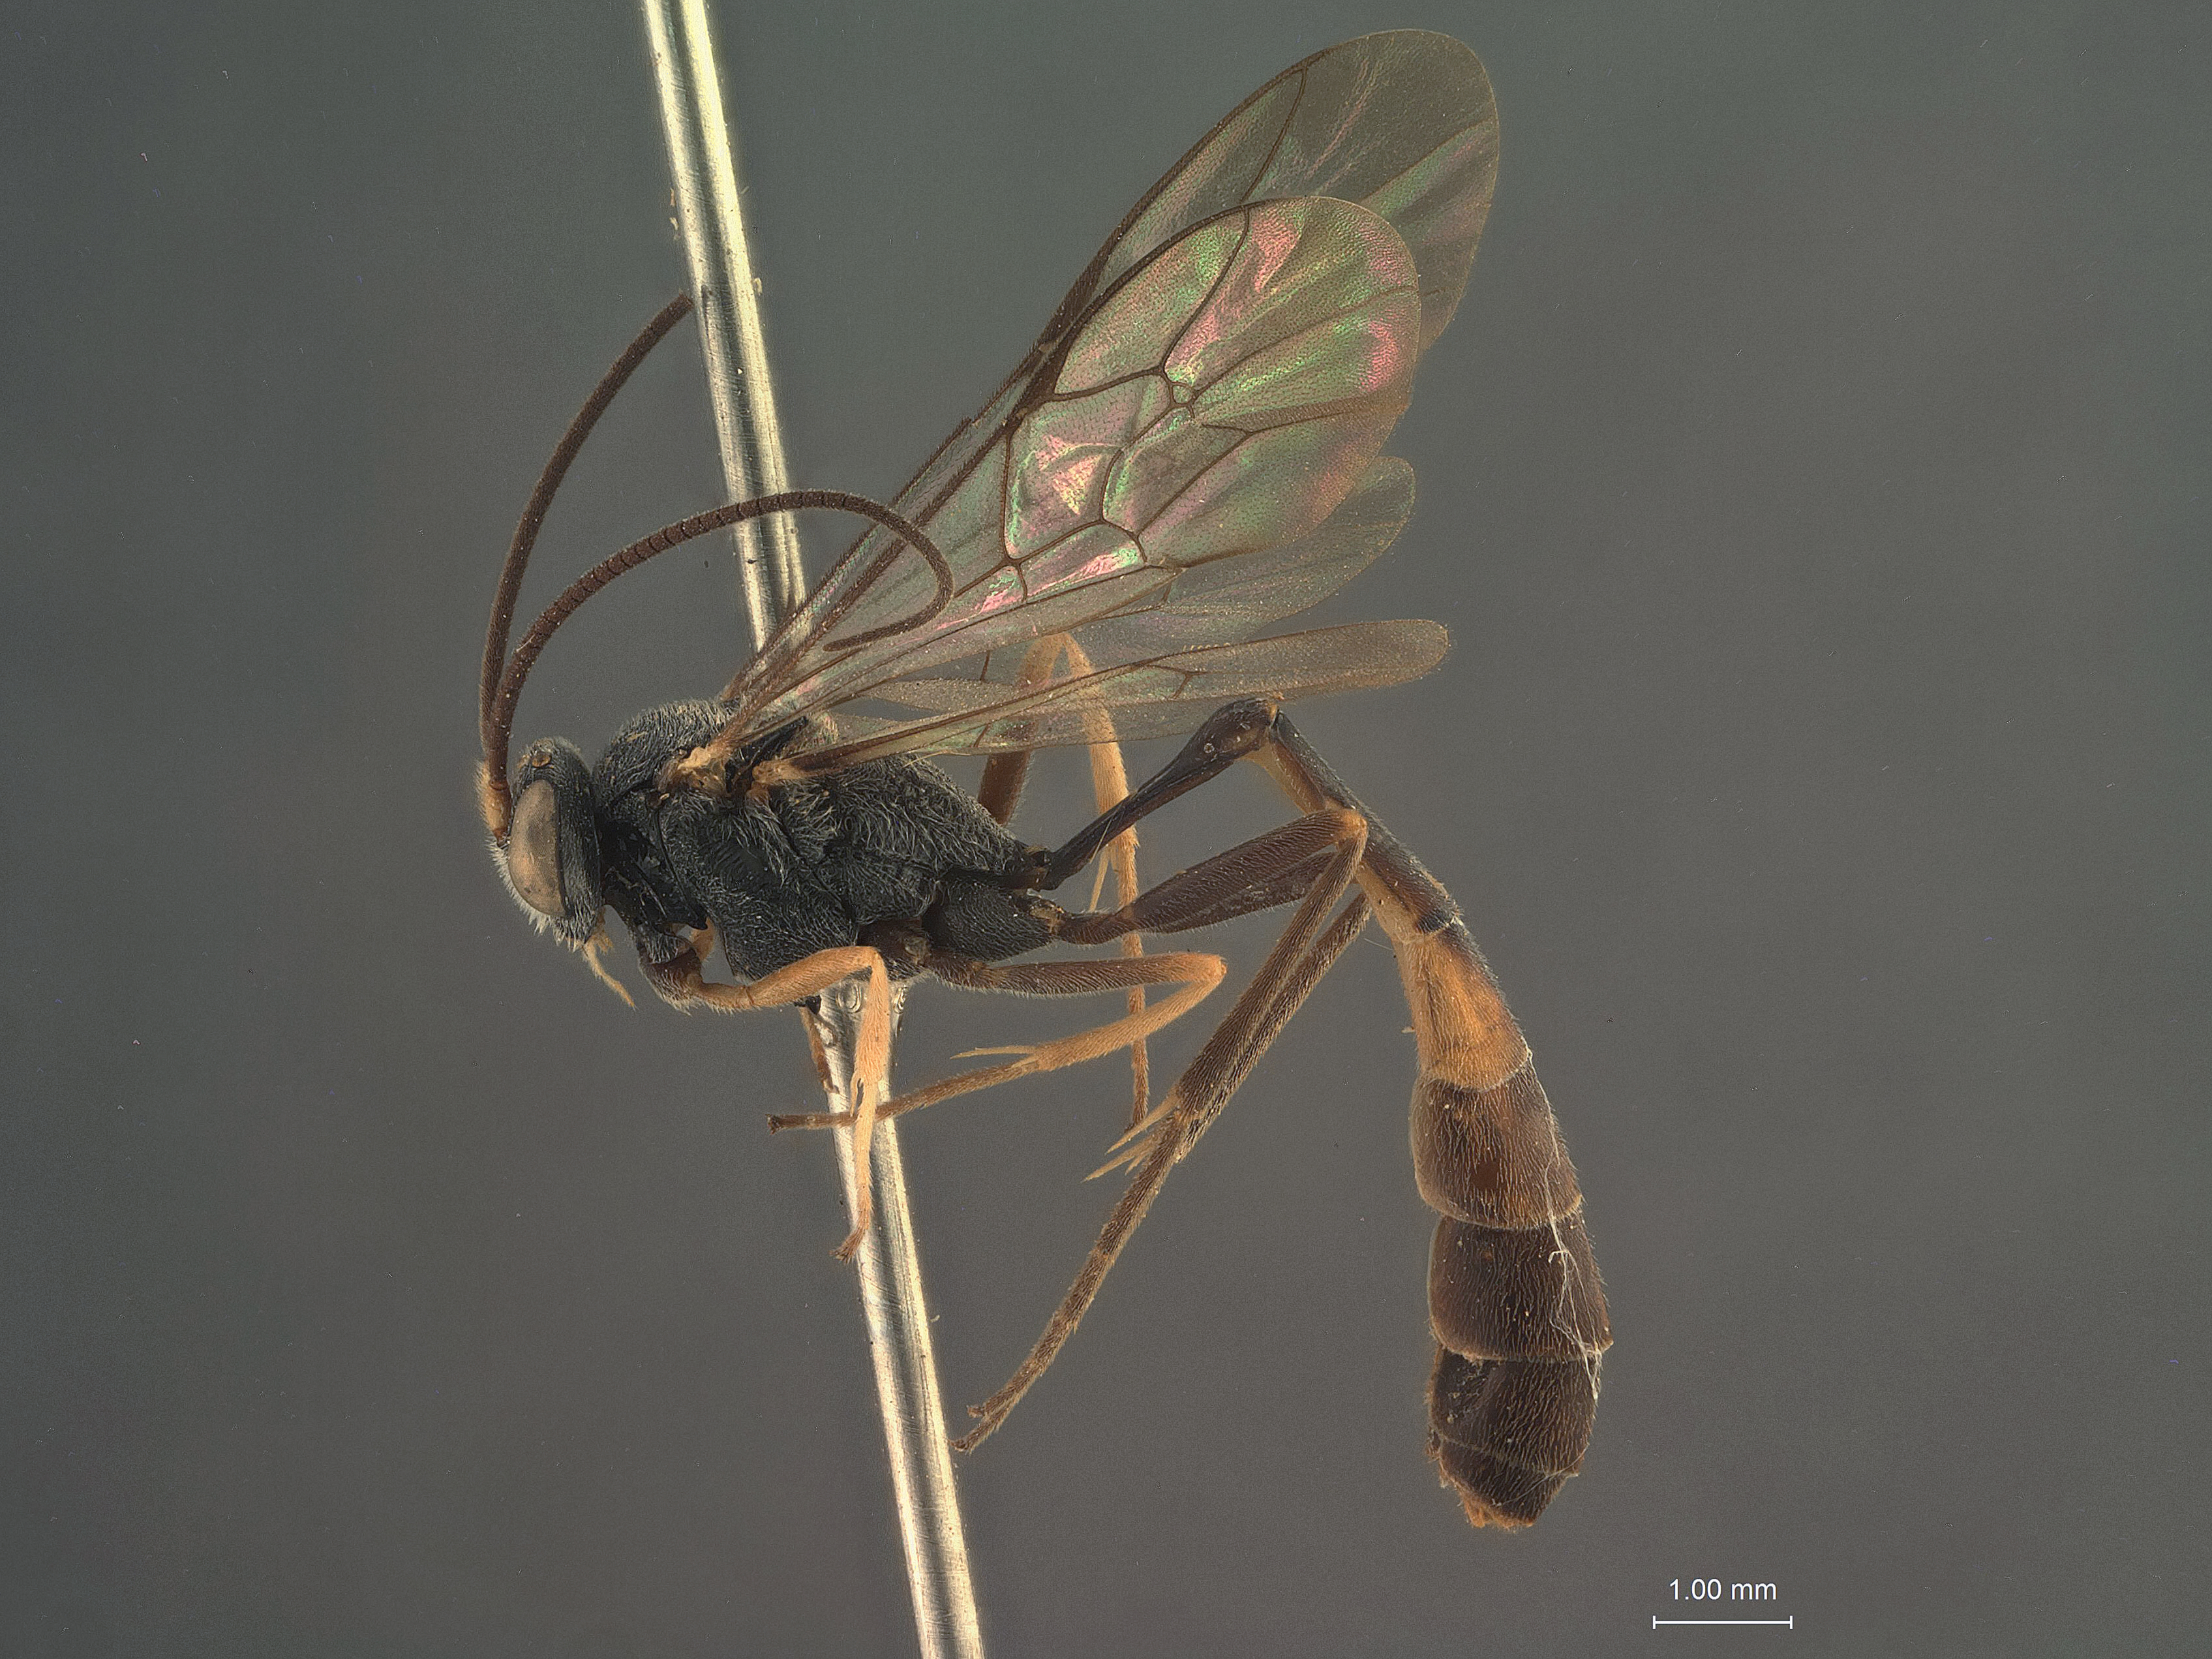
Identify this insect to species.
Casinaria ajanta
